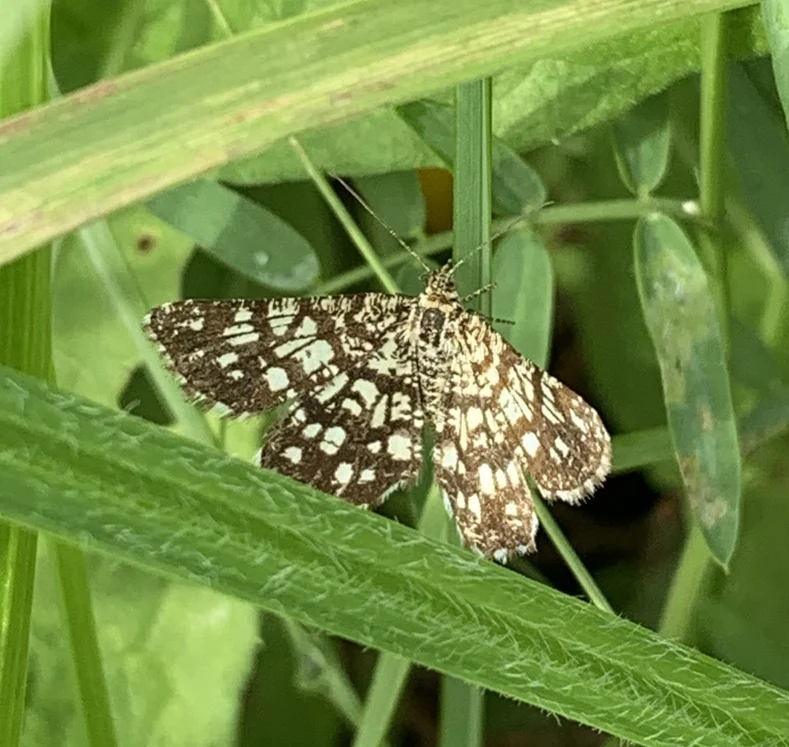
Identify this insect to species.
Chiasmia clathrata
